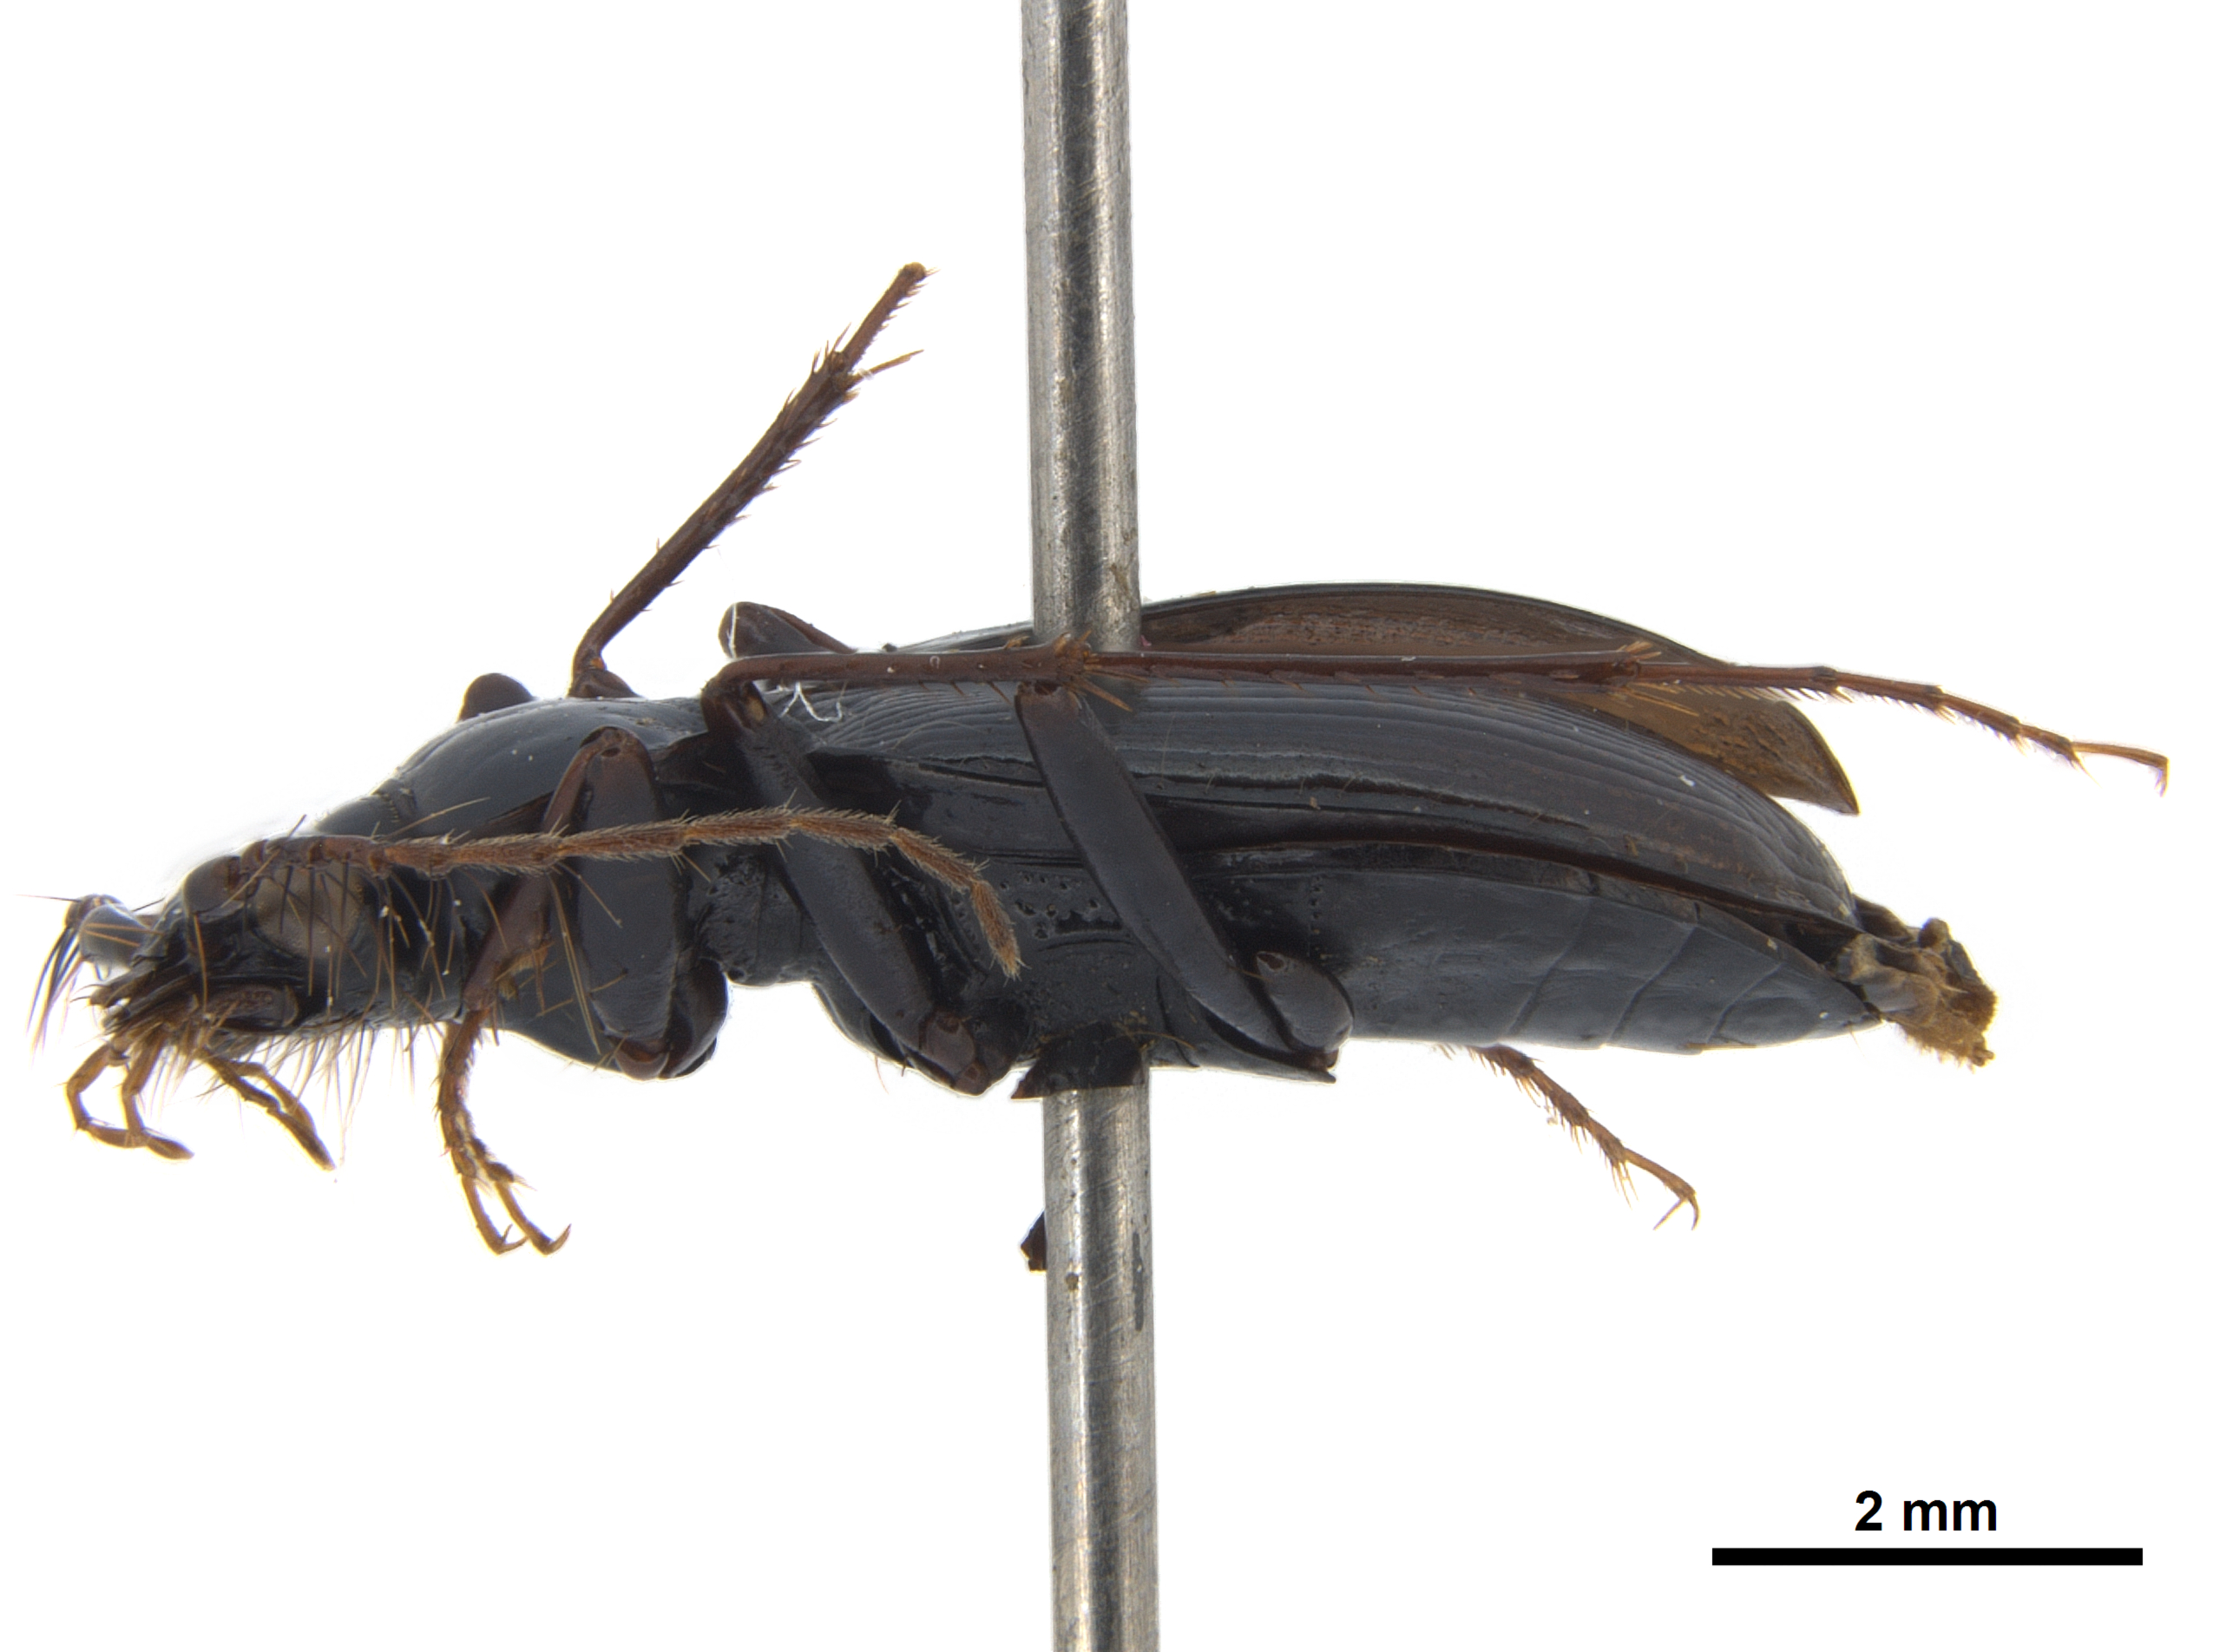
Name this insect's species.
Loricera rotundicollis
